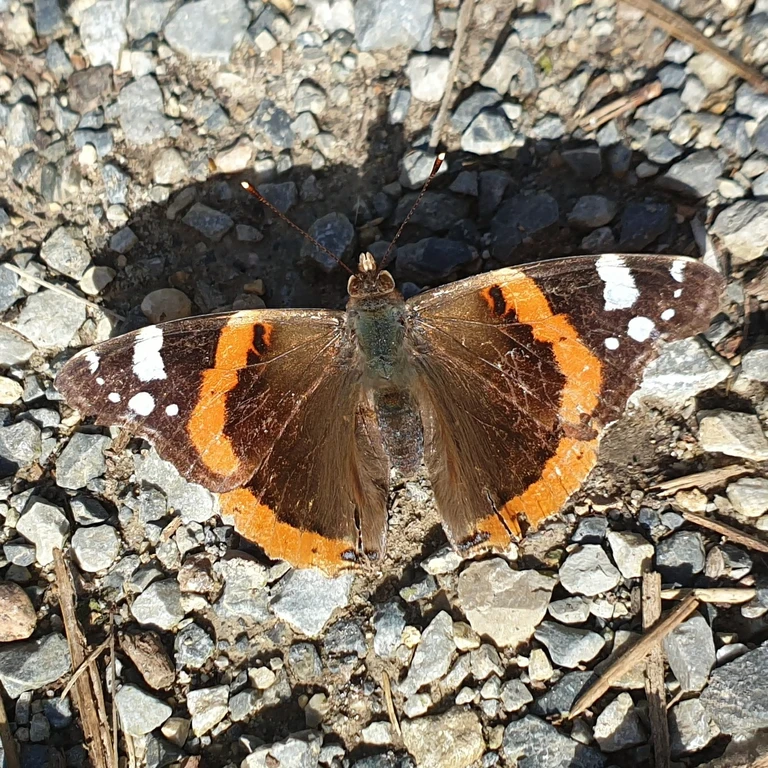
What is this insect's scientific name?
Vanessa atalanta
